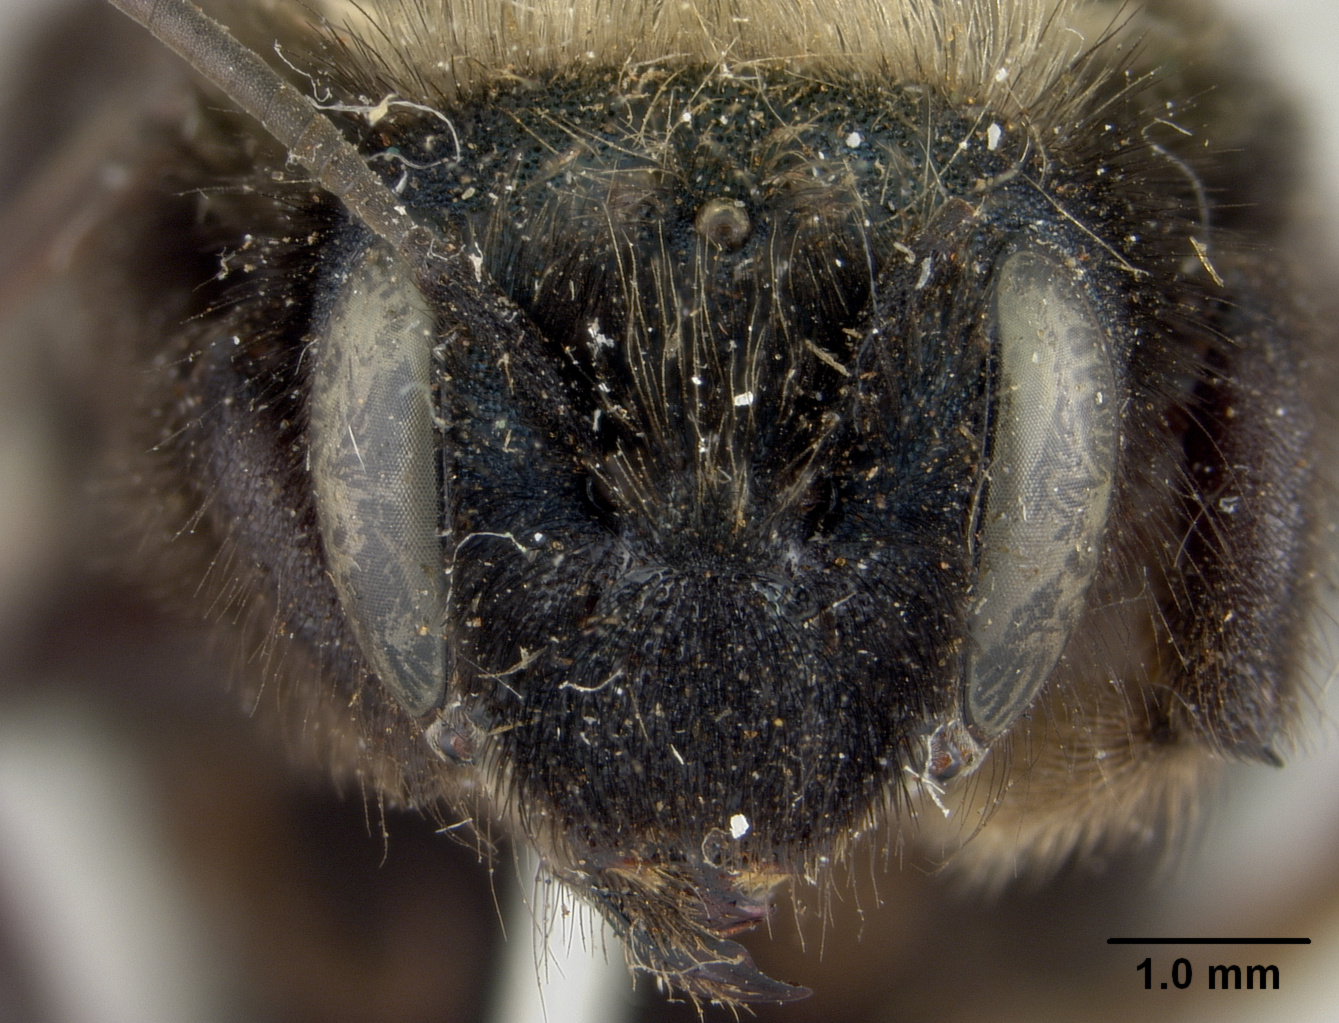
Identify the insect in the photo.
Osmia grandior
